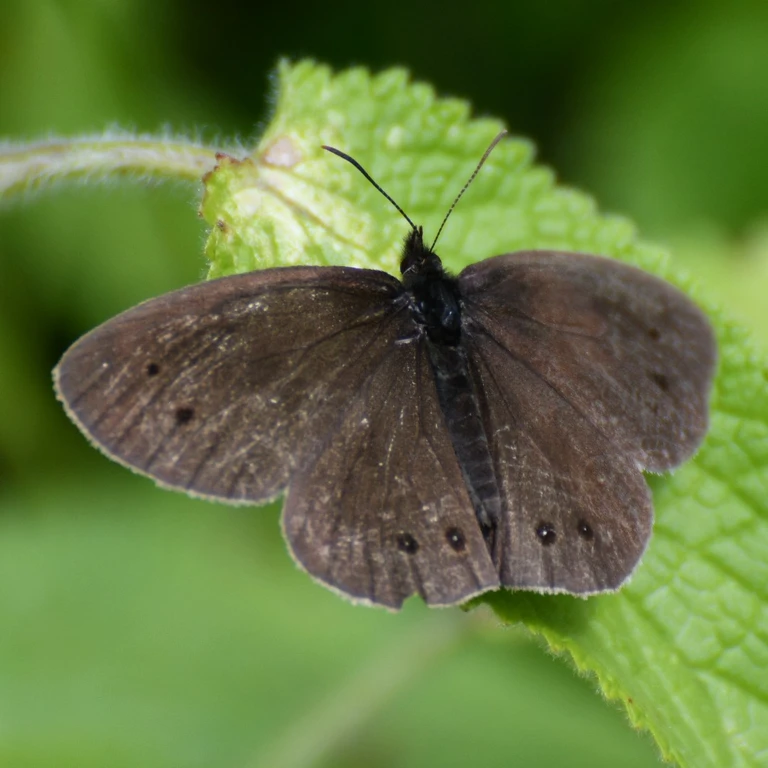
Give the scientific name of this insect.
Aphantopus hyperantus
